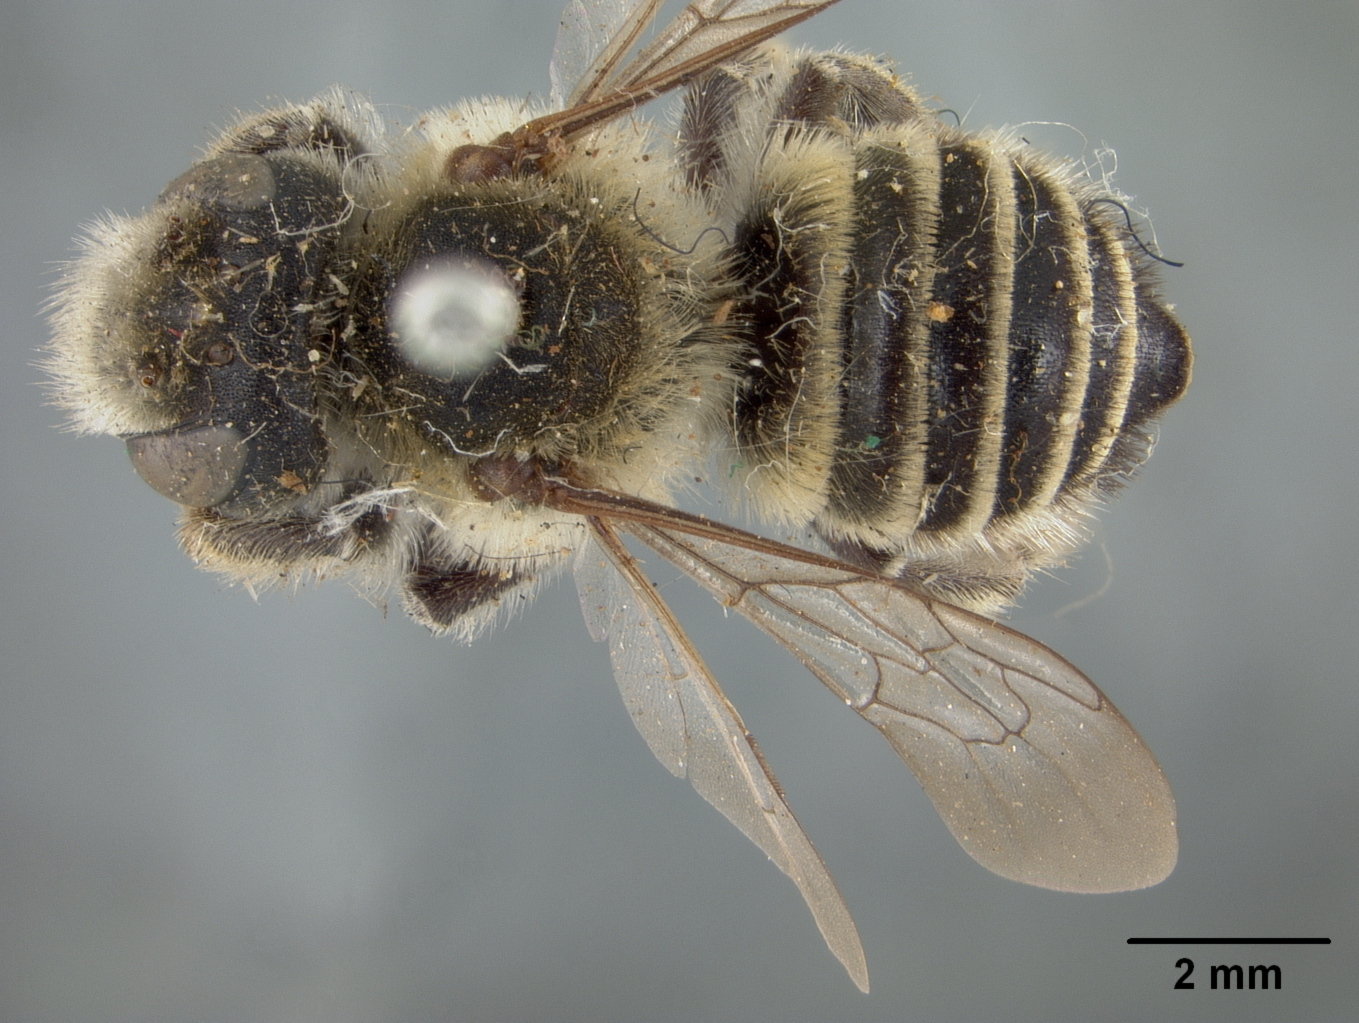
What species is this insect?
Megachile astata
